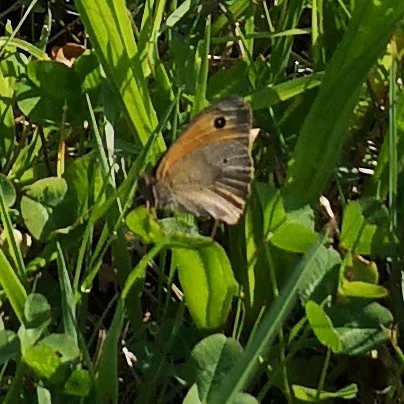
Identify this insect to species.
Maniola jurtina
